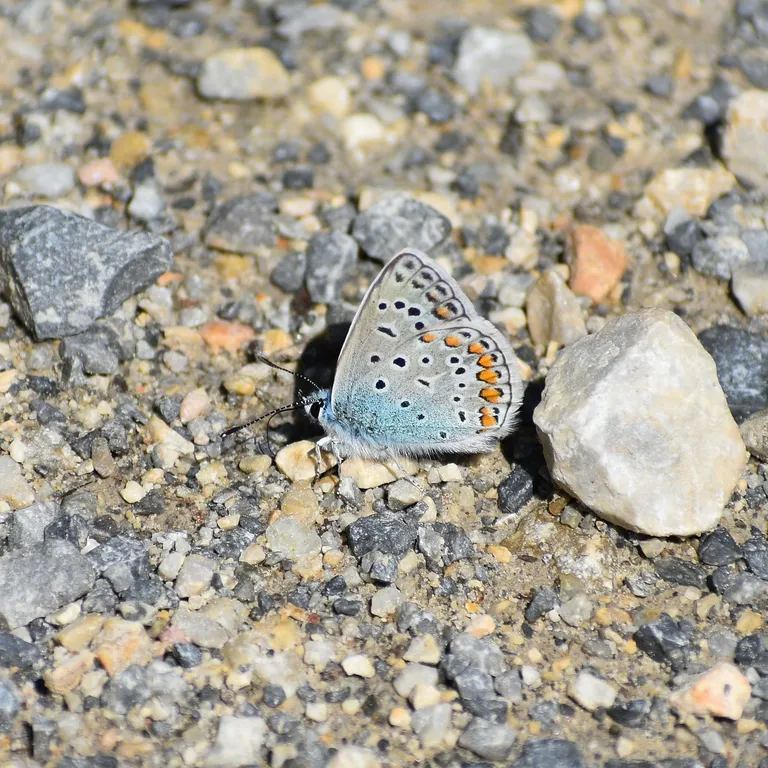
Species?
Polyommatus icarus
